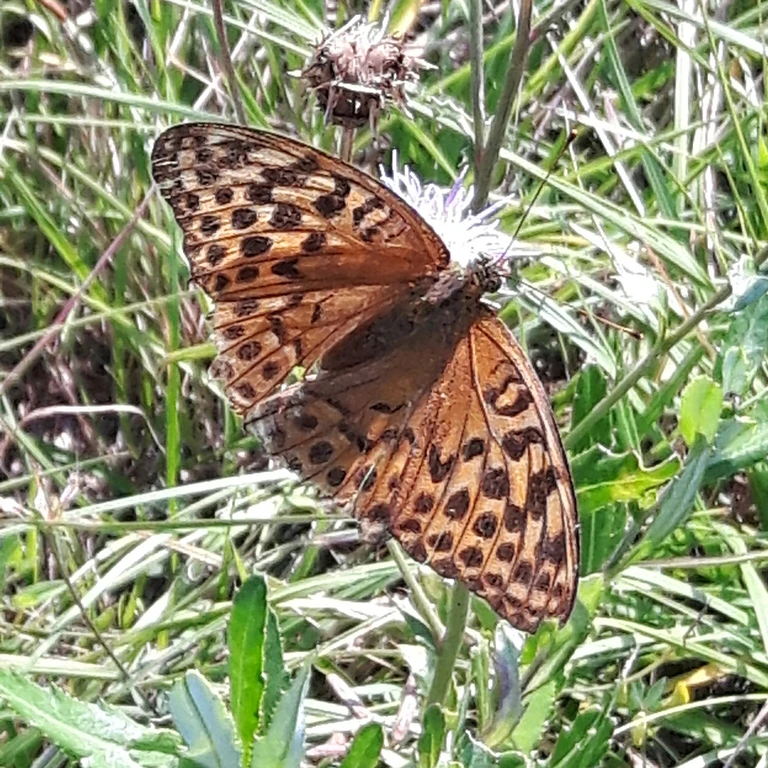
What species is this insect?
Argynnis paphia
